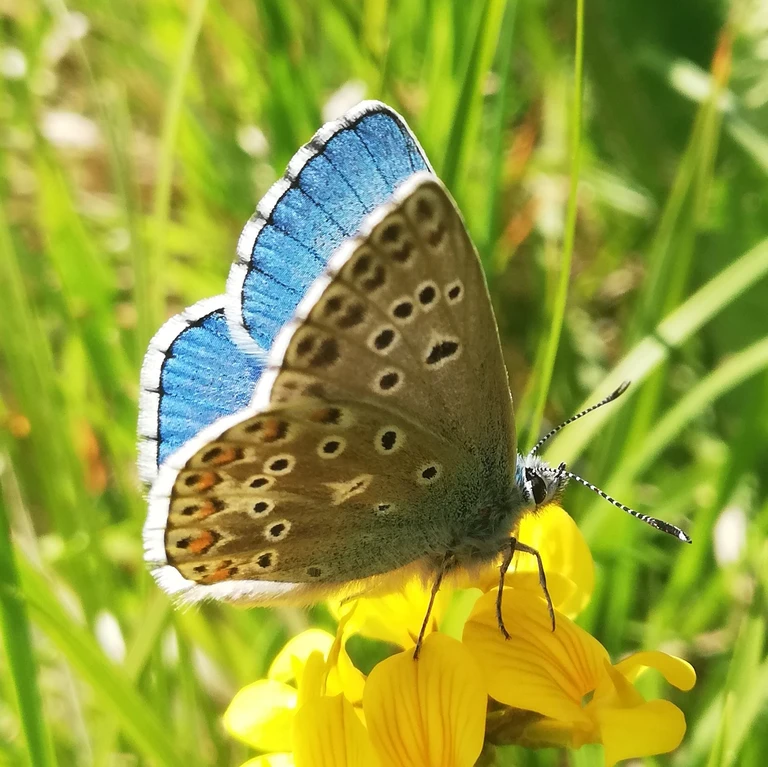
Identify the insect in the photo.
Lysandra bellargus
